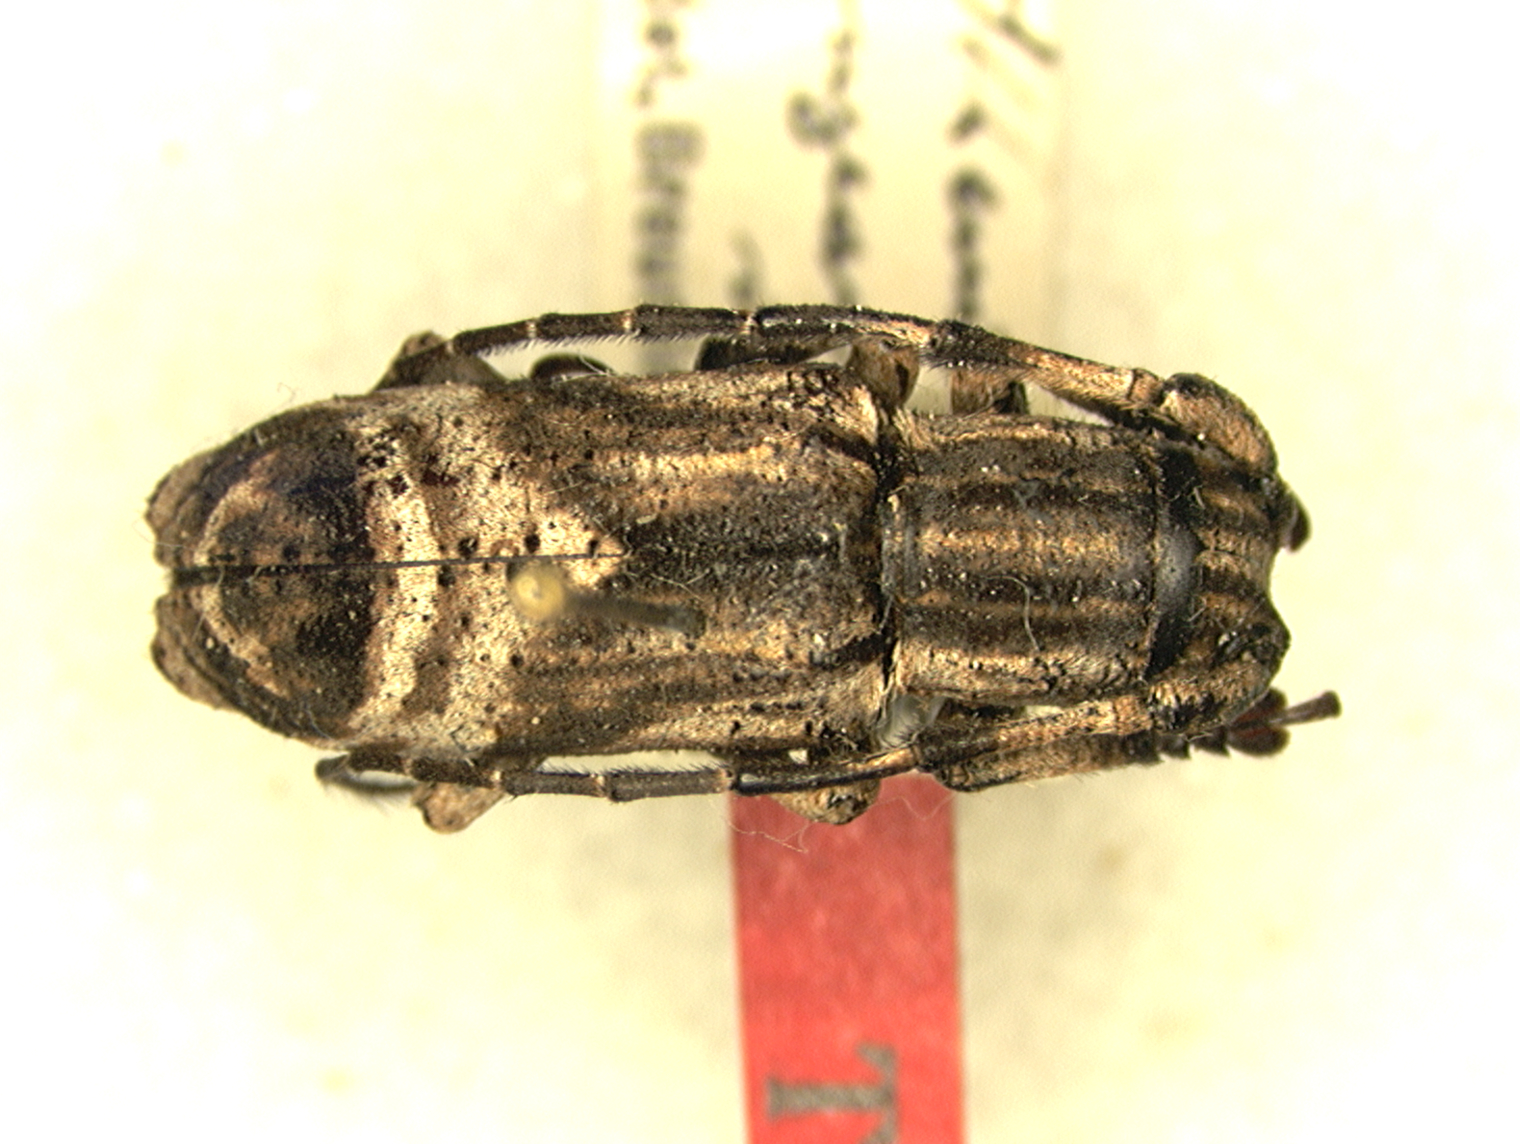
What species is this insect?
Sthenias longeantennatus
